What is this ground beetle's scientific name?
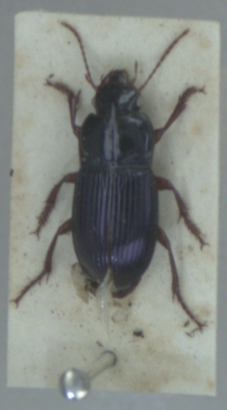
Harpalus rubripes
